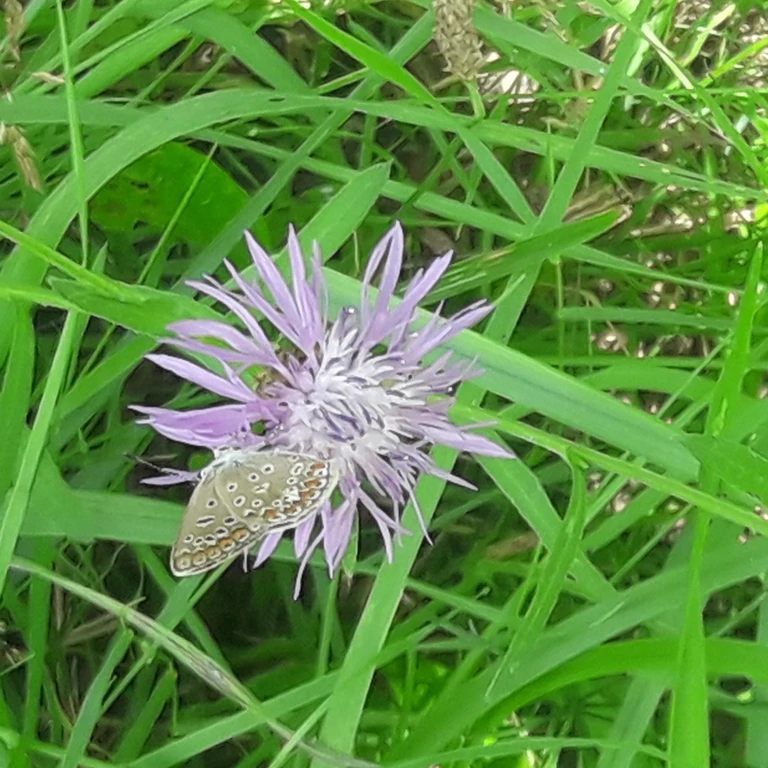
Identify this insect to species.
Polyommatus icarus
